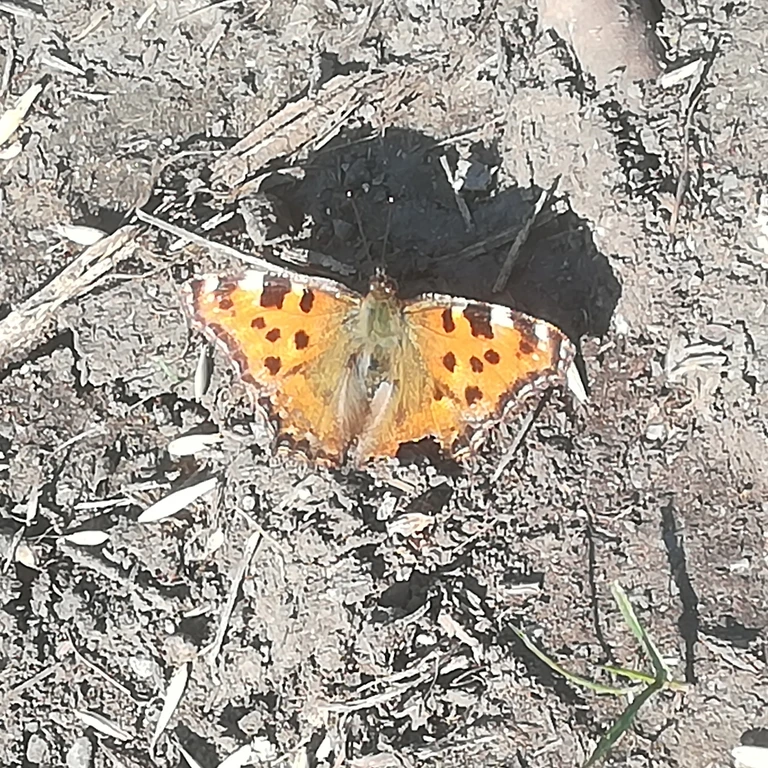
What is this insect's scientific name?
Nymphalis polychloros
